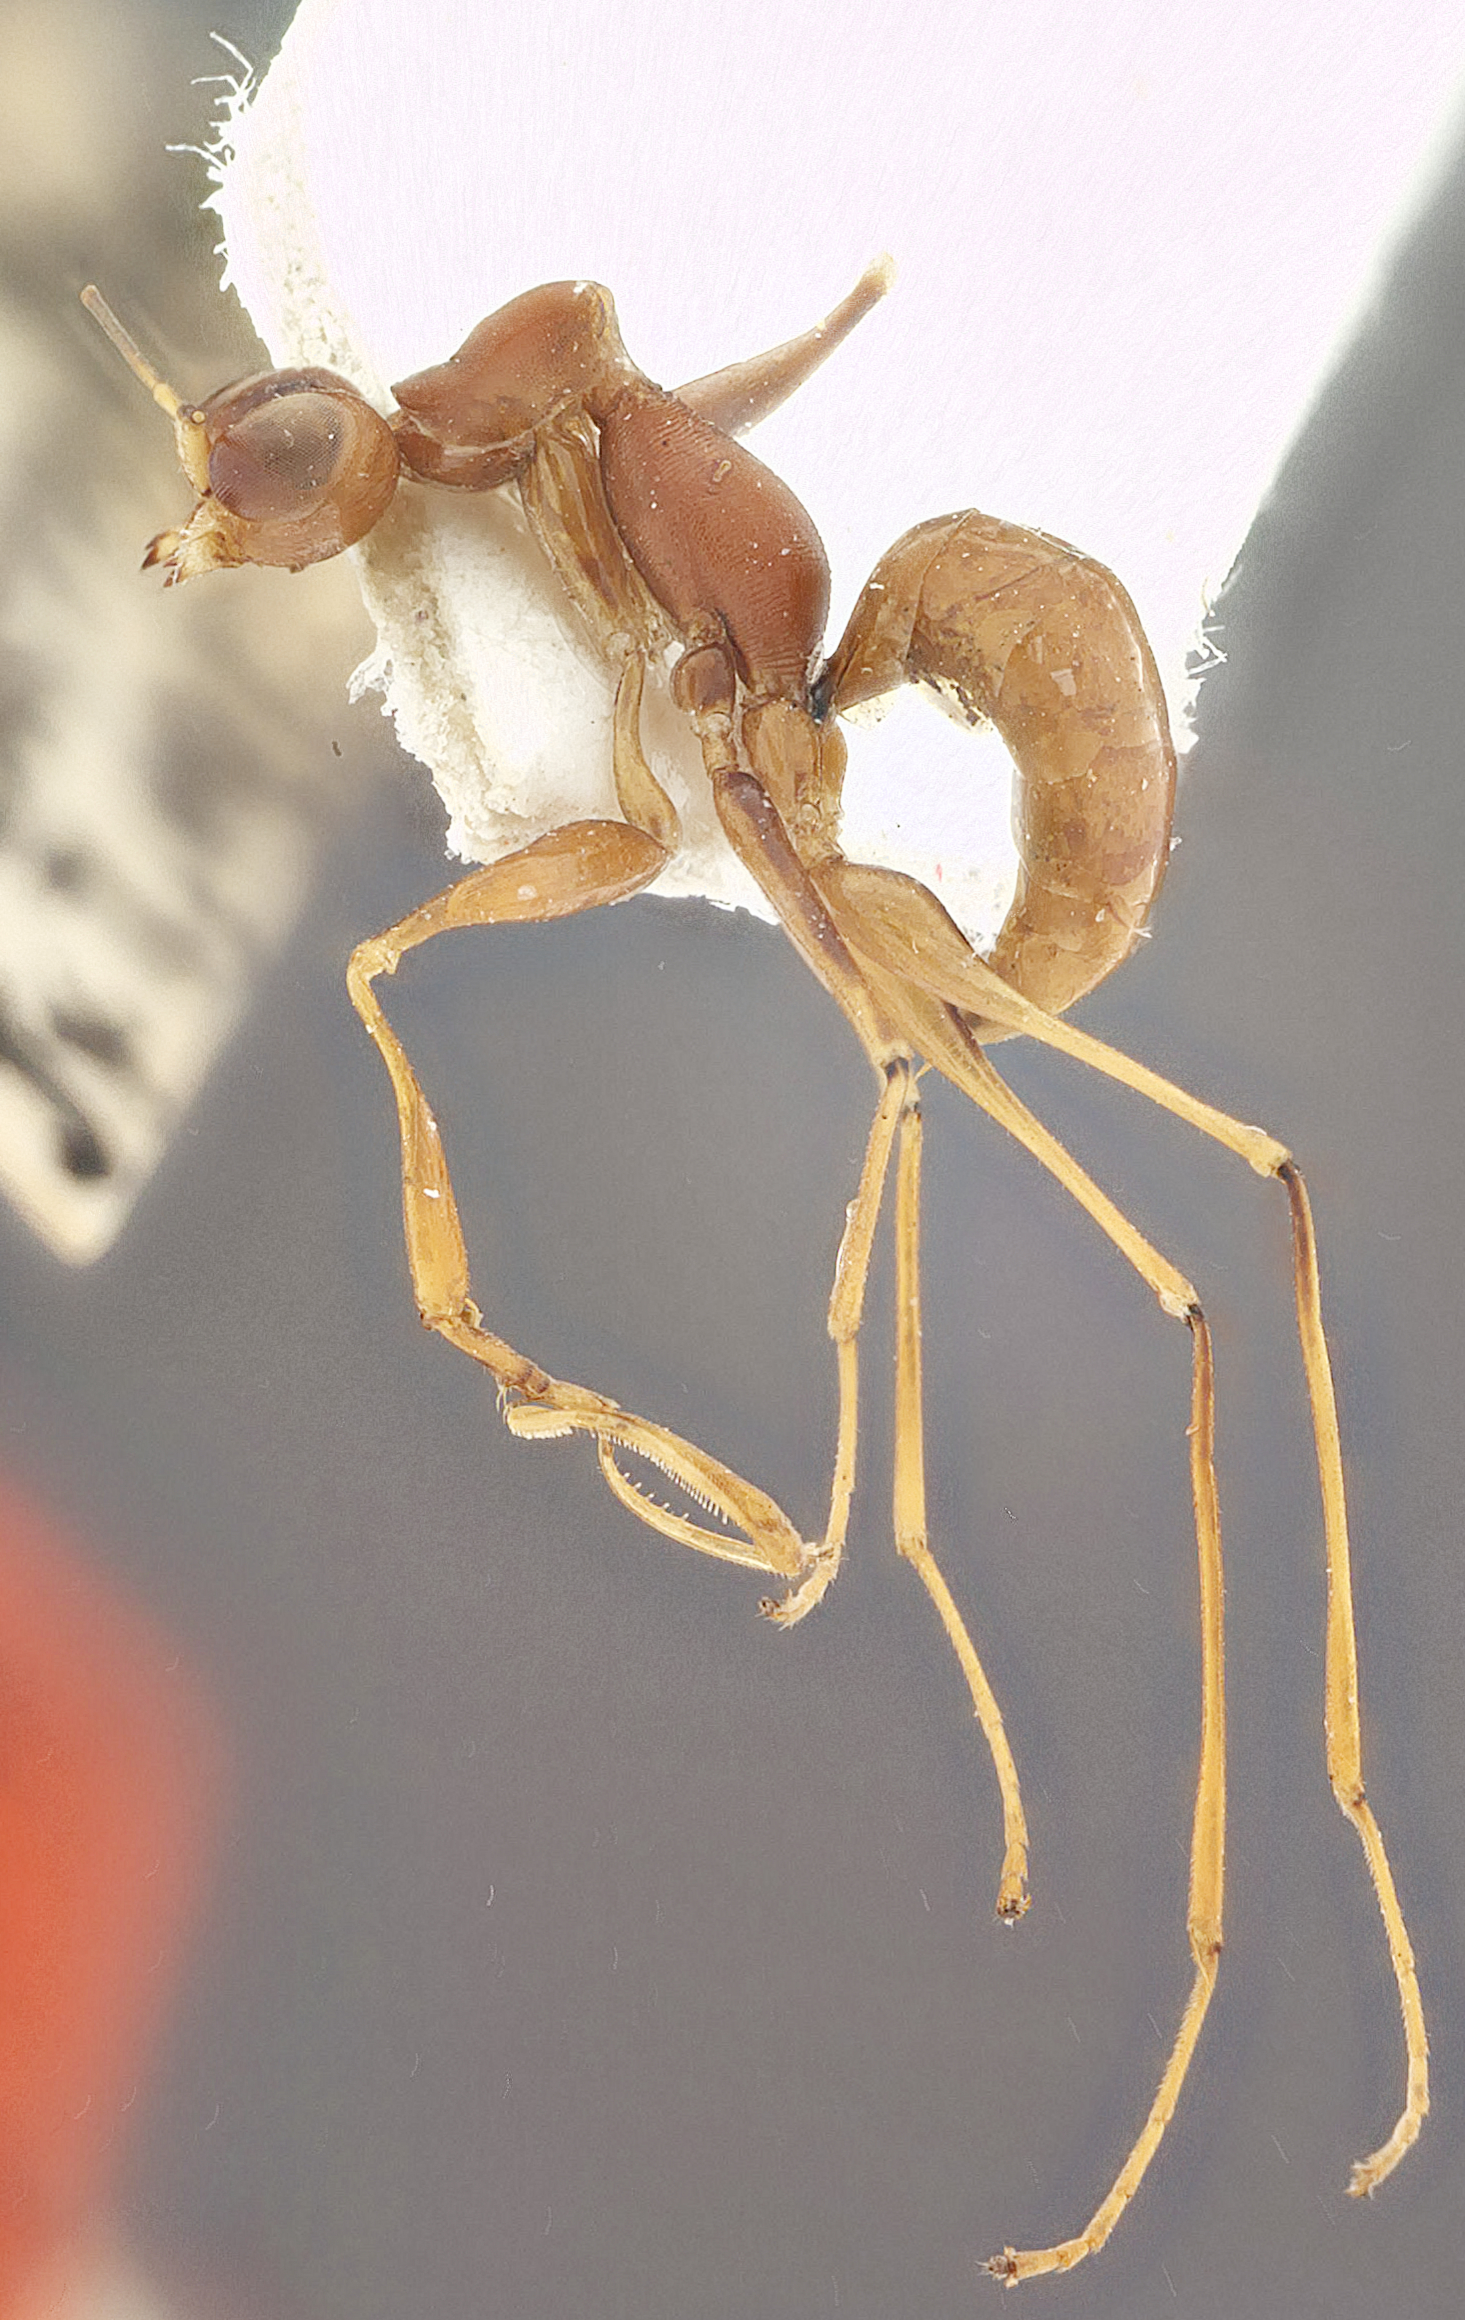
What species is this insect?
Eucamptonyx secundus
